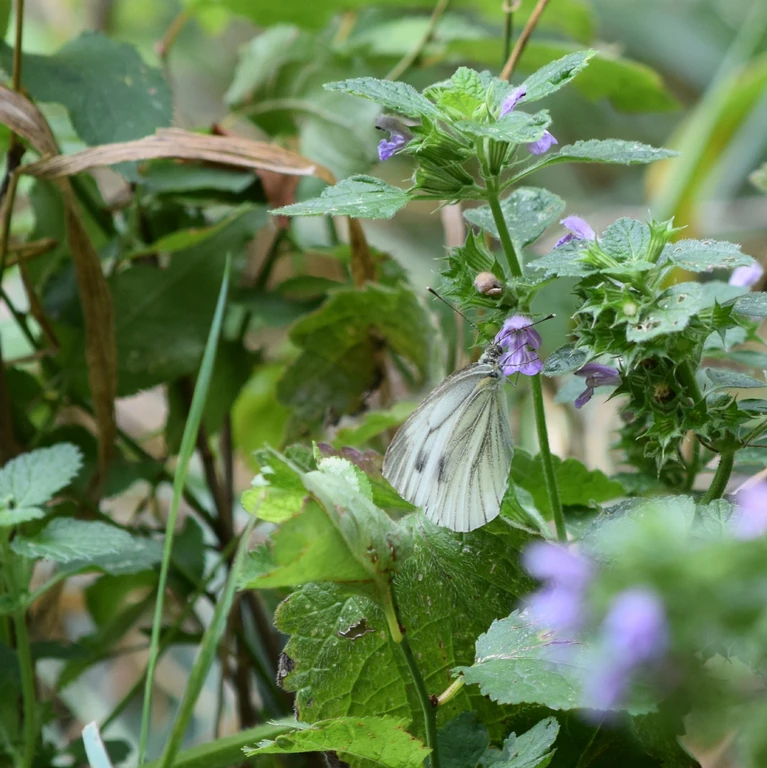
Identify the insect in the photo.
Pieris napi
